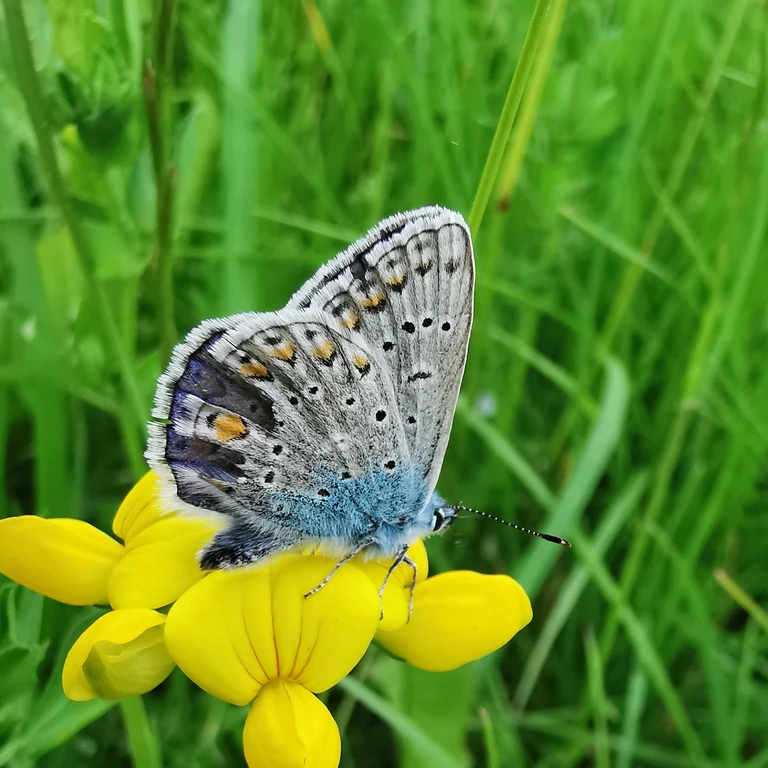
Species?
Polyommatus icarus
